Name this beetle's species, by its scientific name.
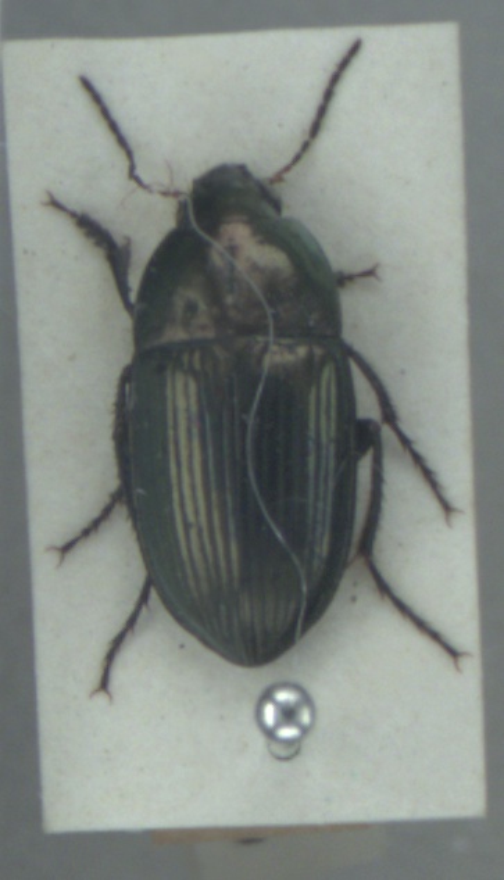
Amara eurynota
